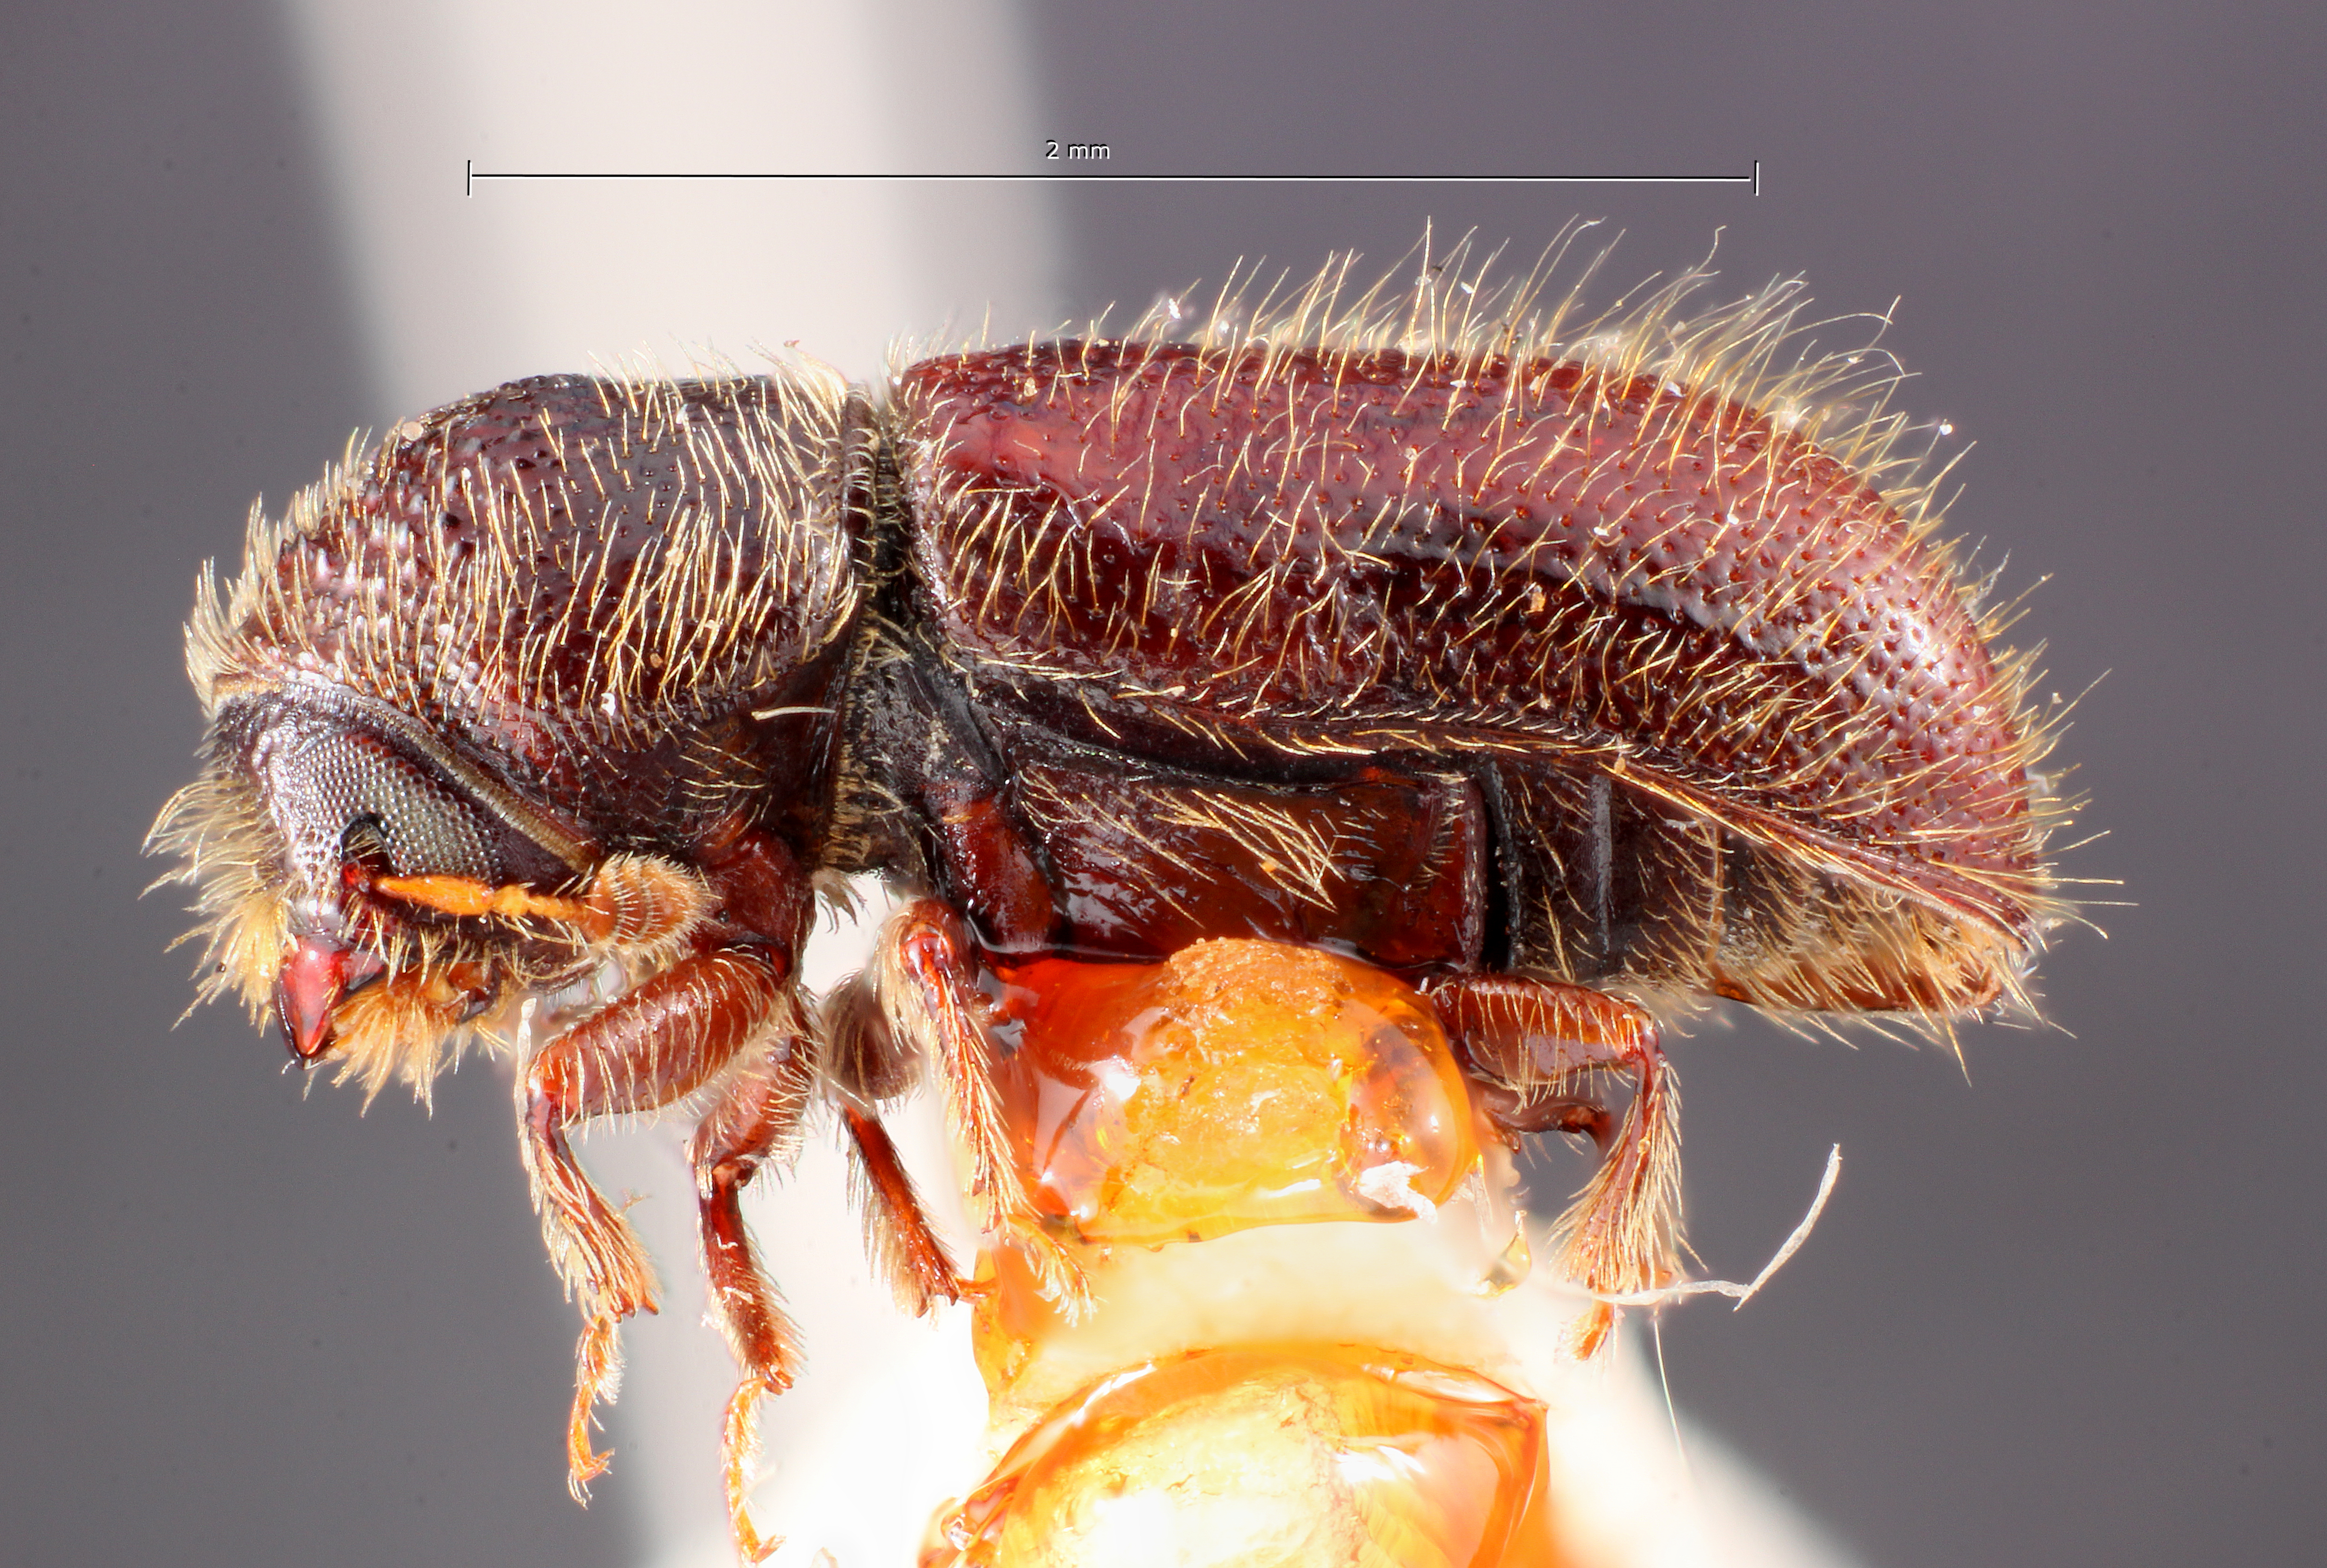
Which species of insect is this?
Pityophthorus comosus
